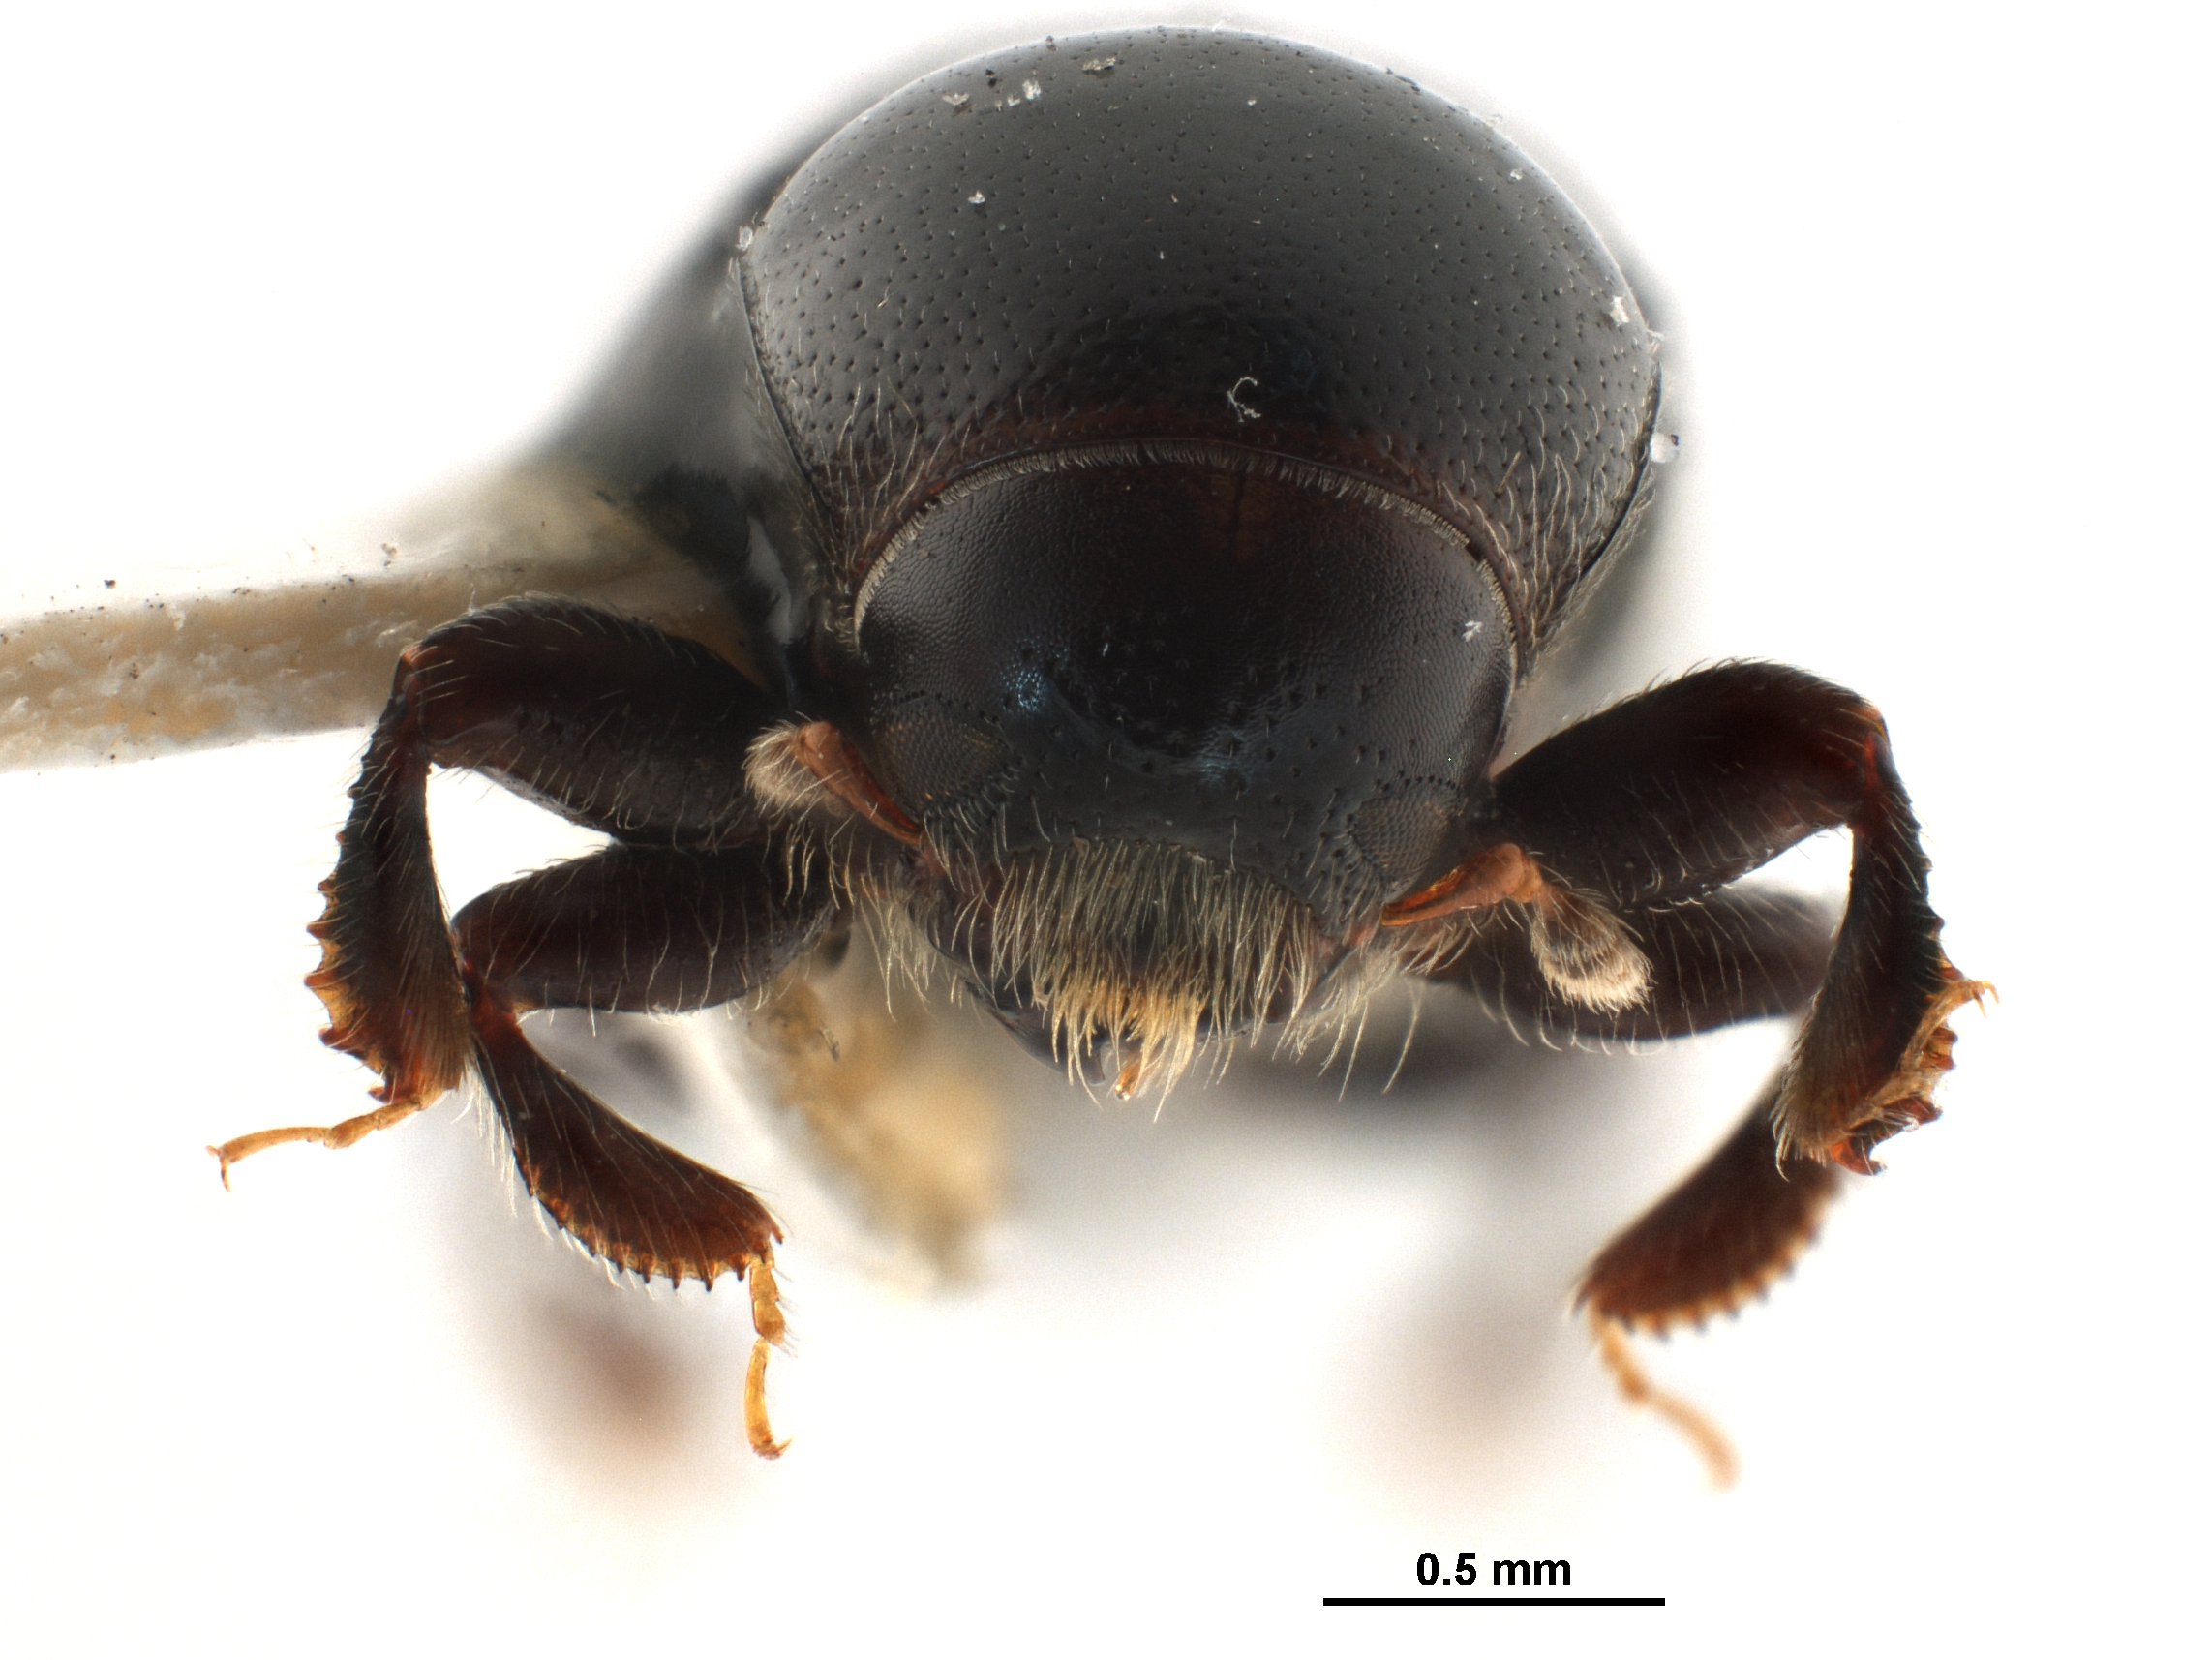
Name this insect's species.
Scolytodes atratus
